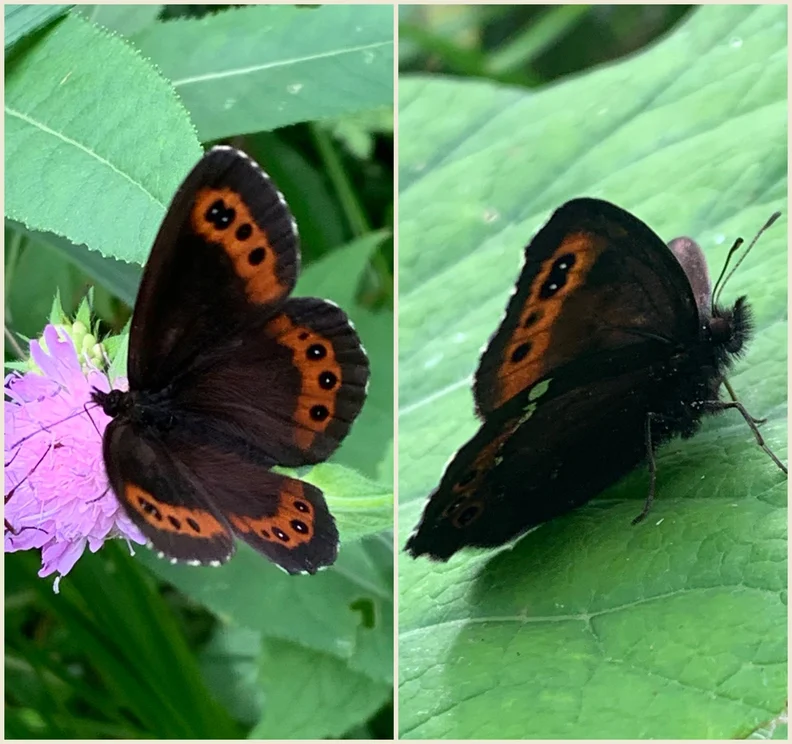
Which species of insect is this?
Erebia ligea
